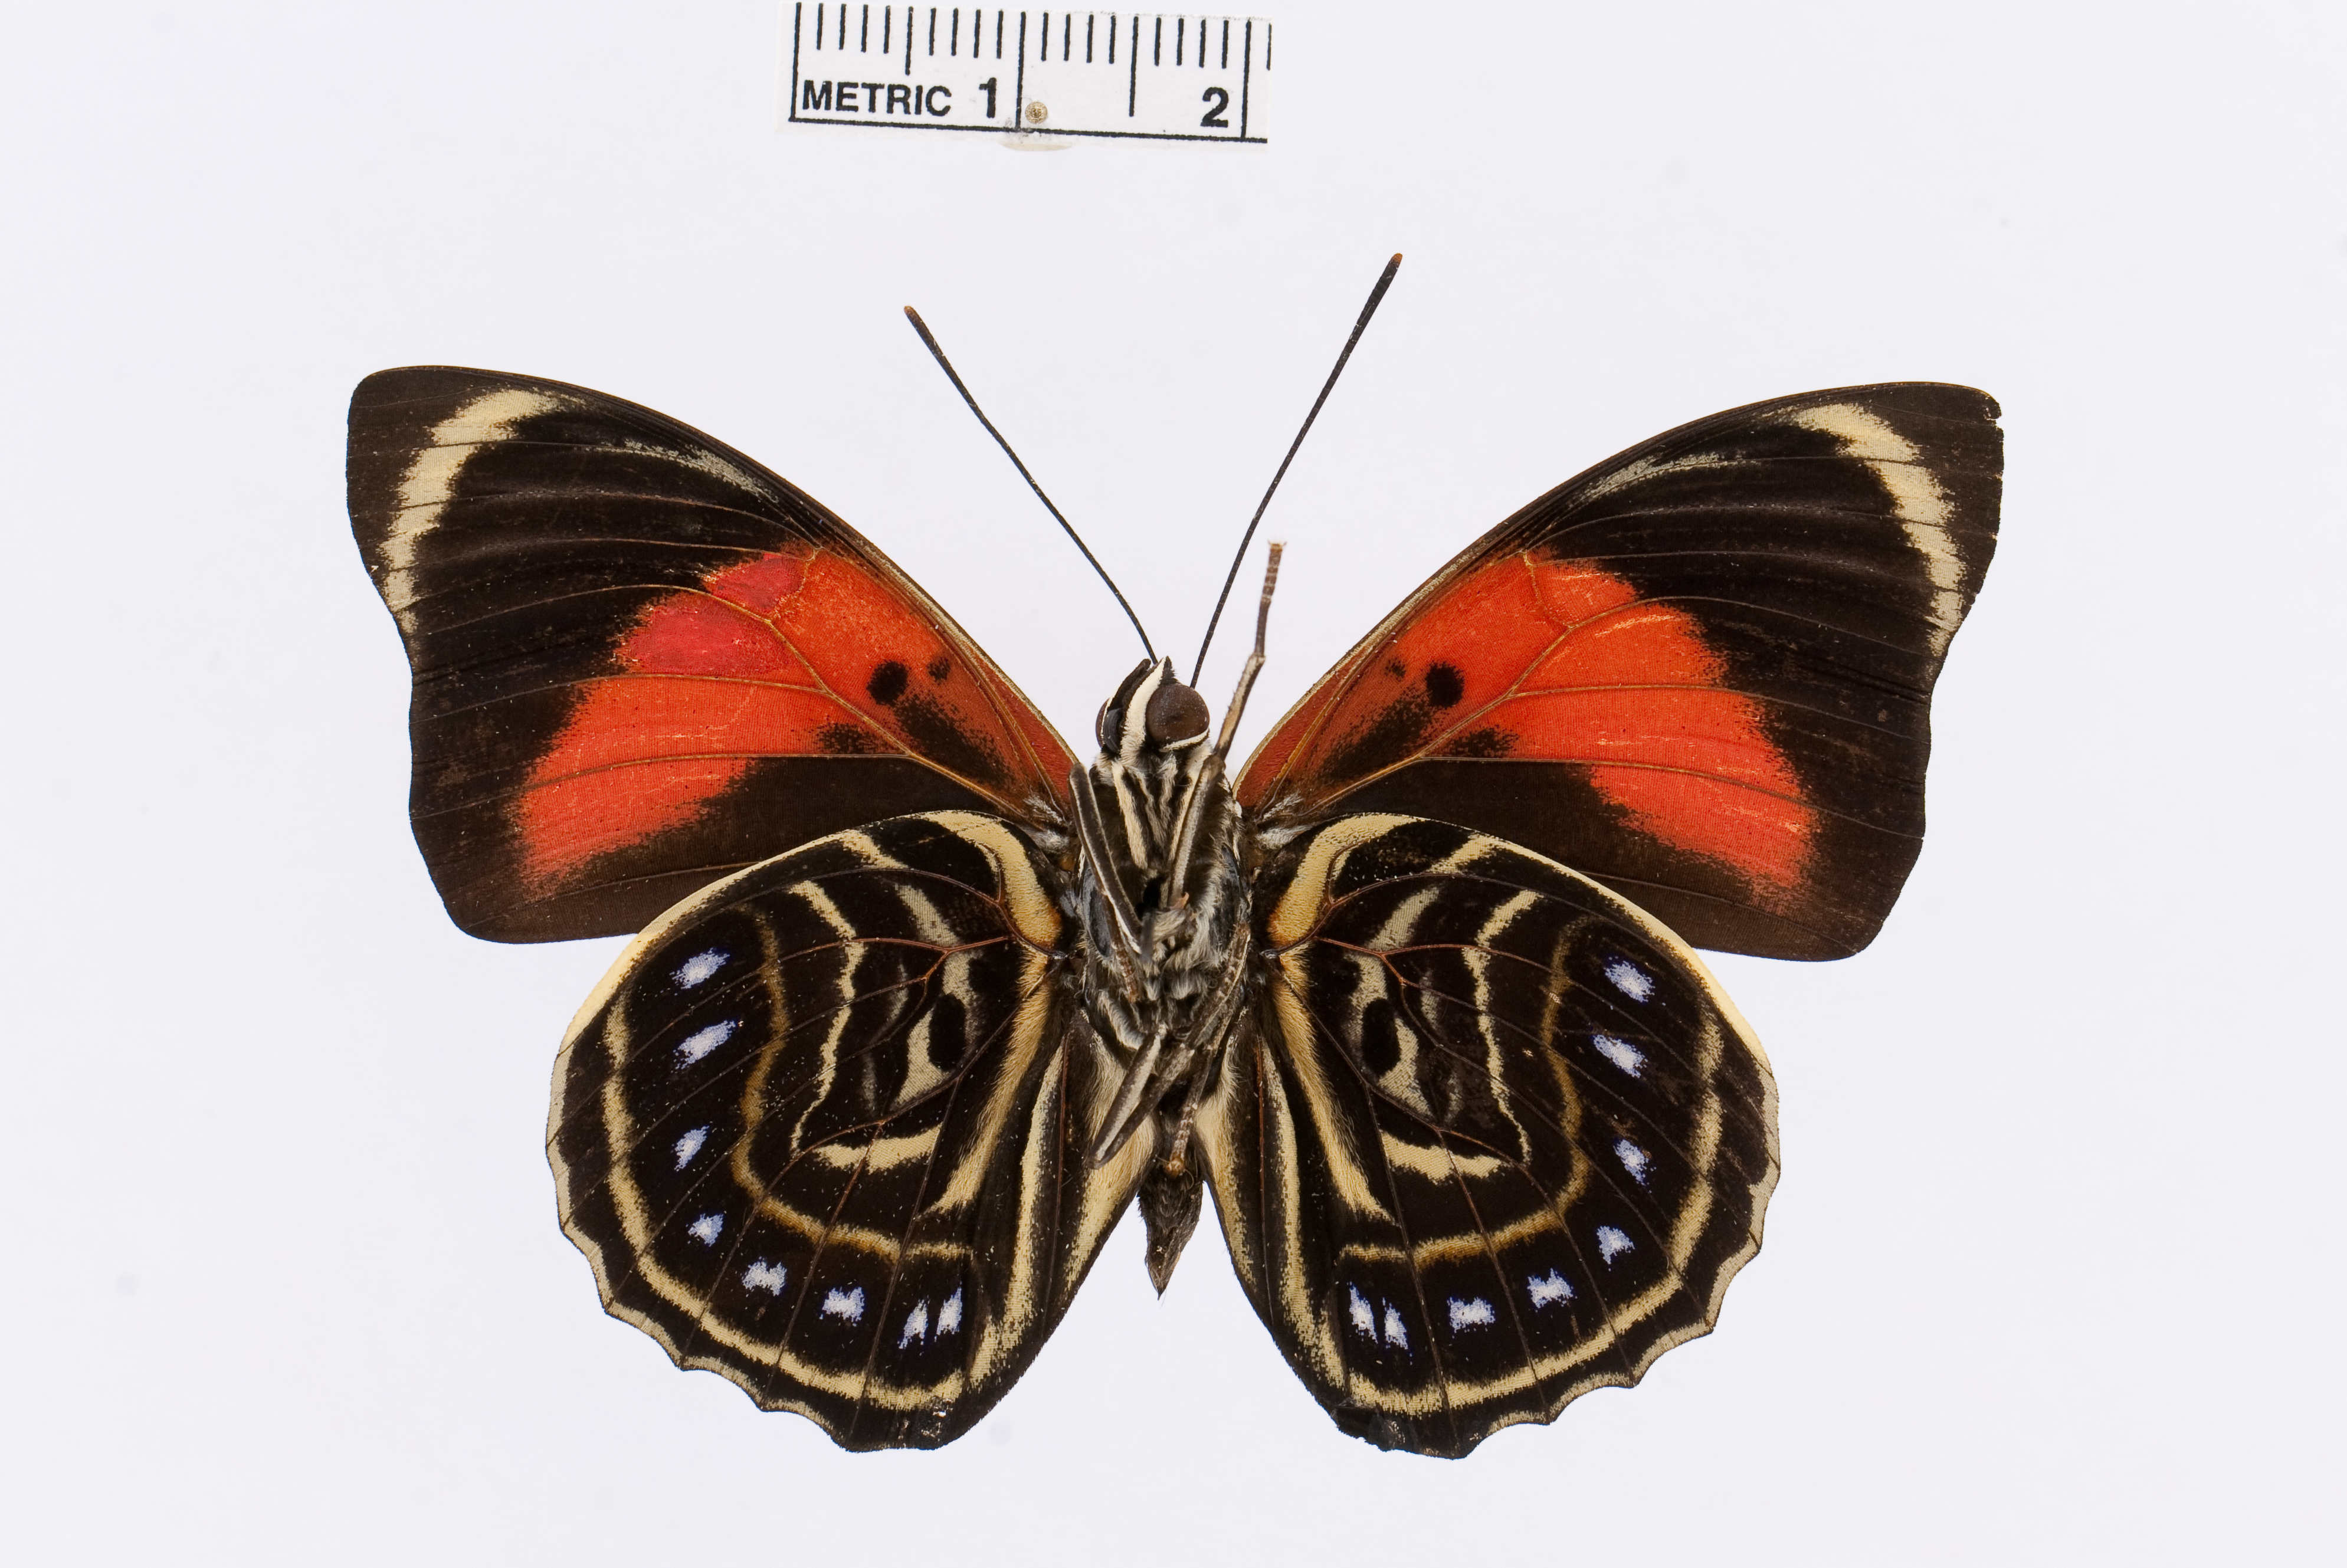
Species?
Agrias amydon
